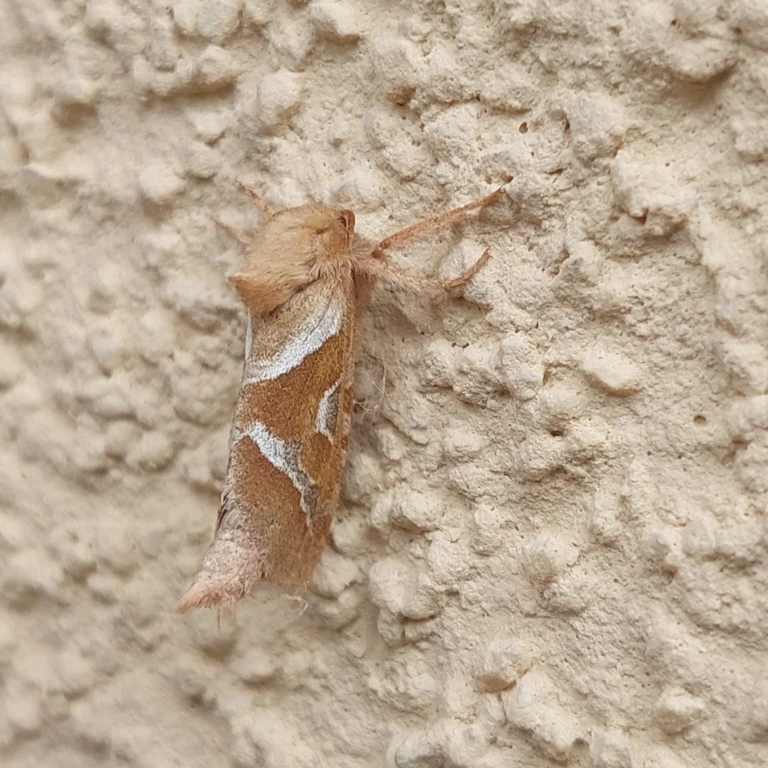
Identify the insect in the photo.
Triodia sylvina
